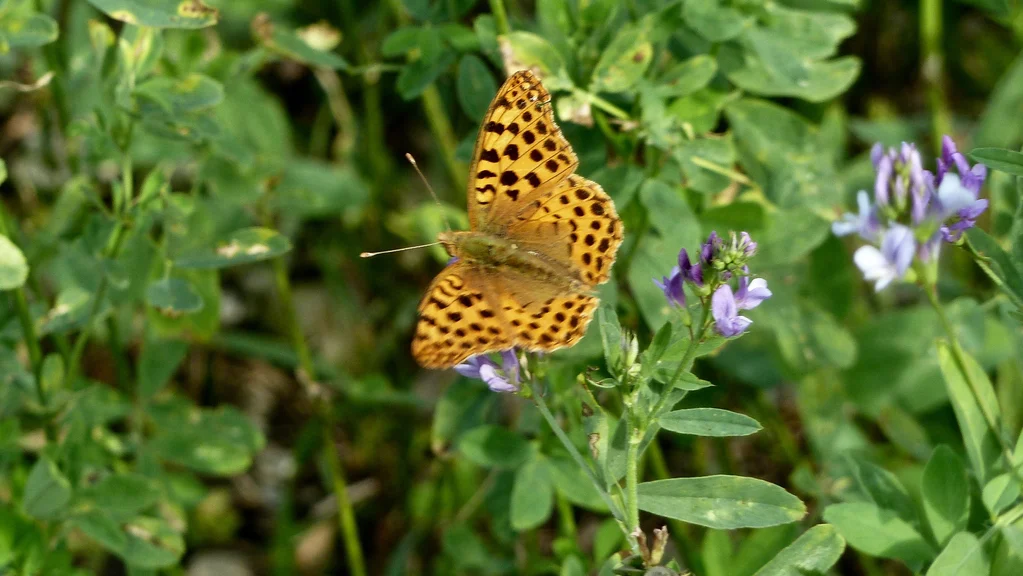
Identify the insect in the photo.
Issoria lathonia
